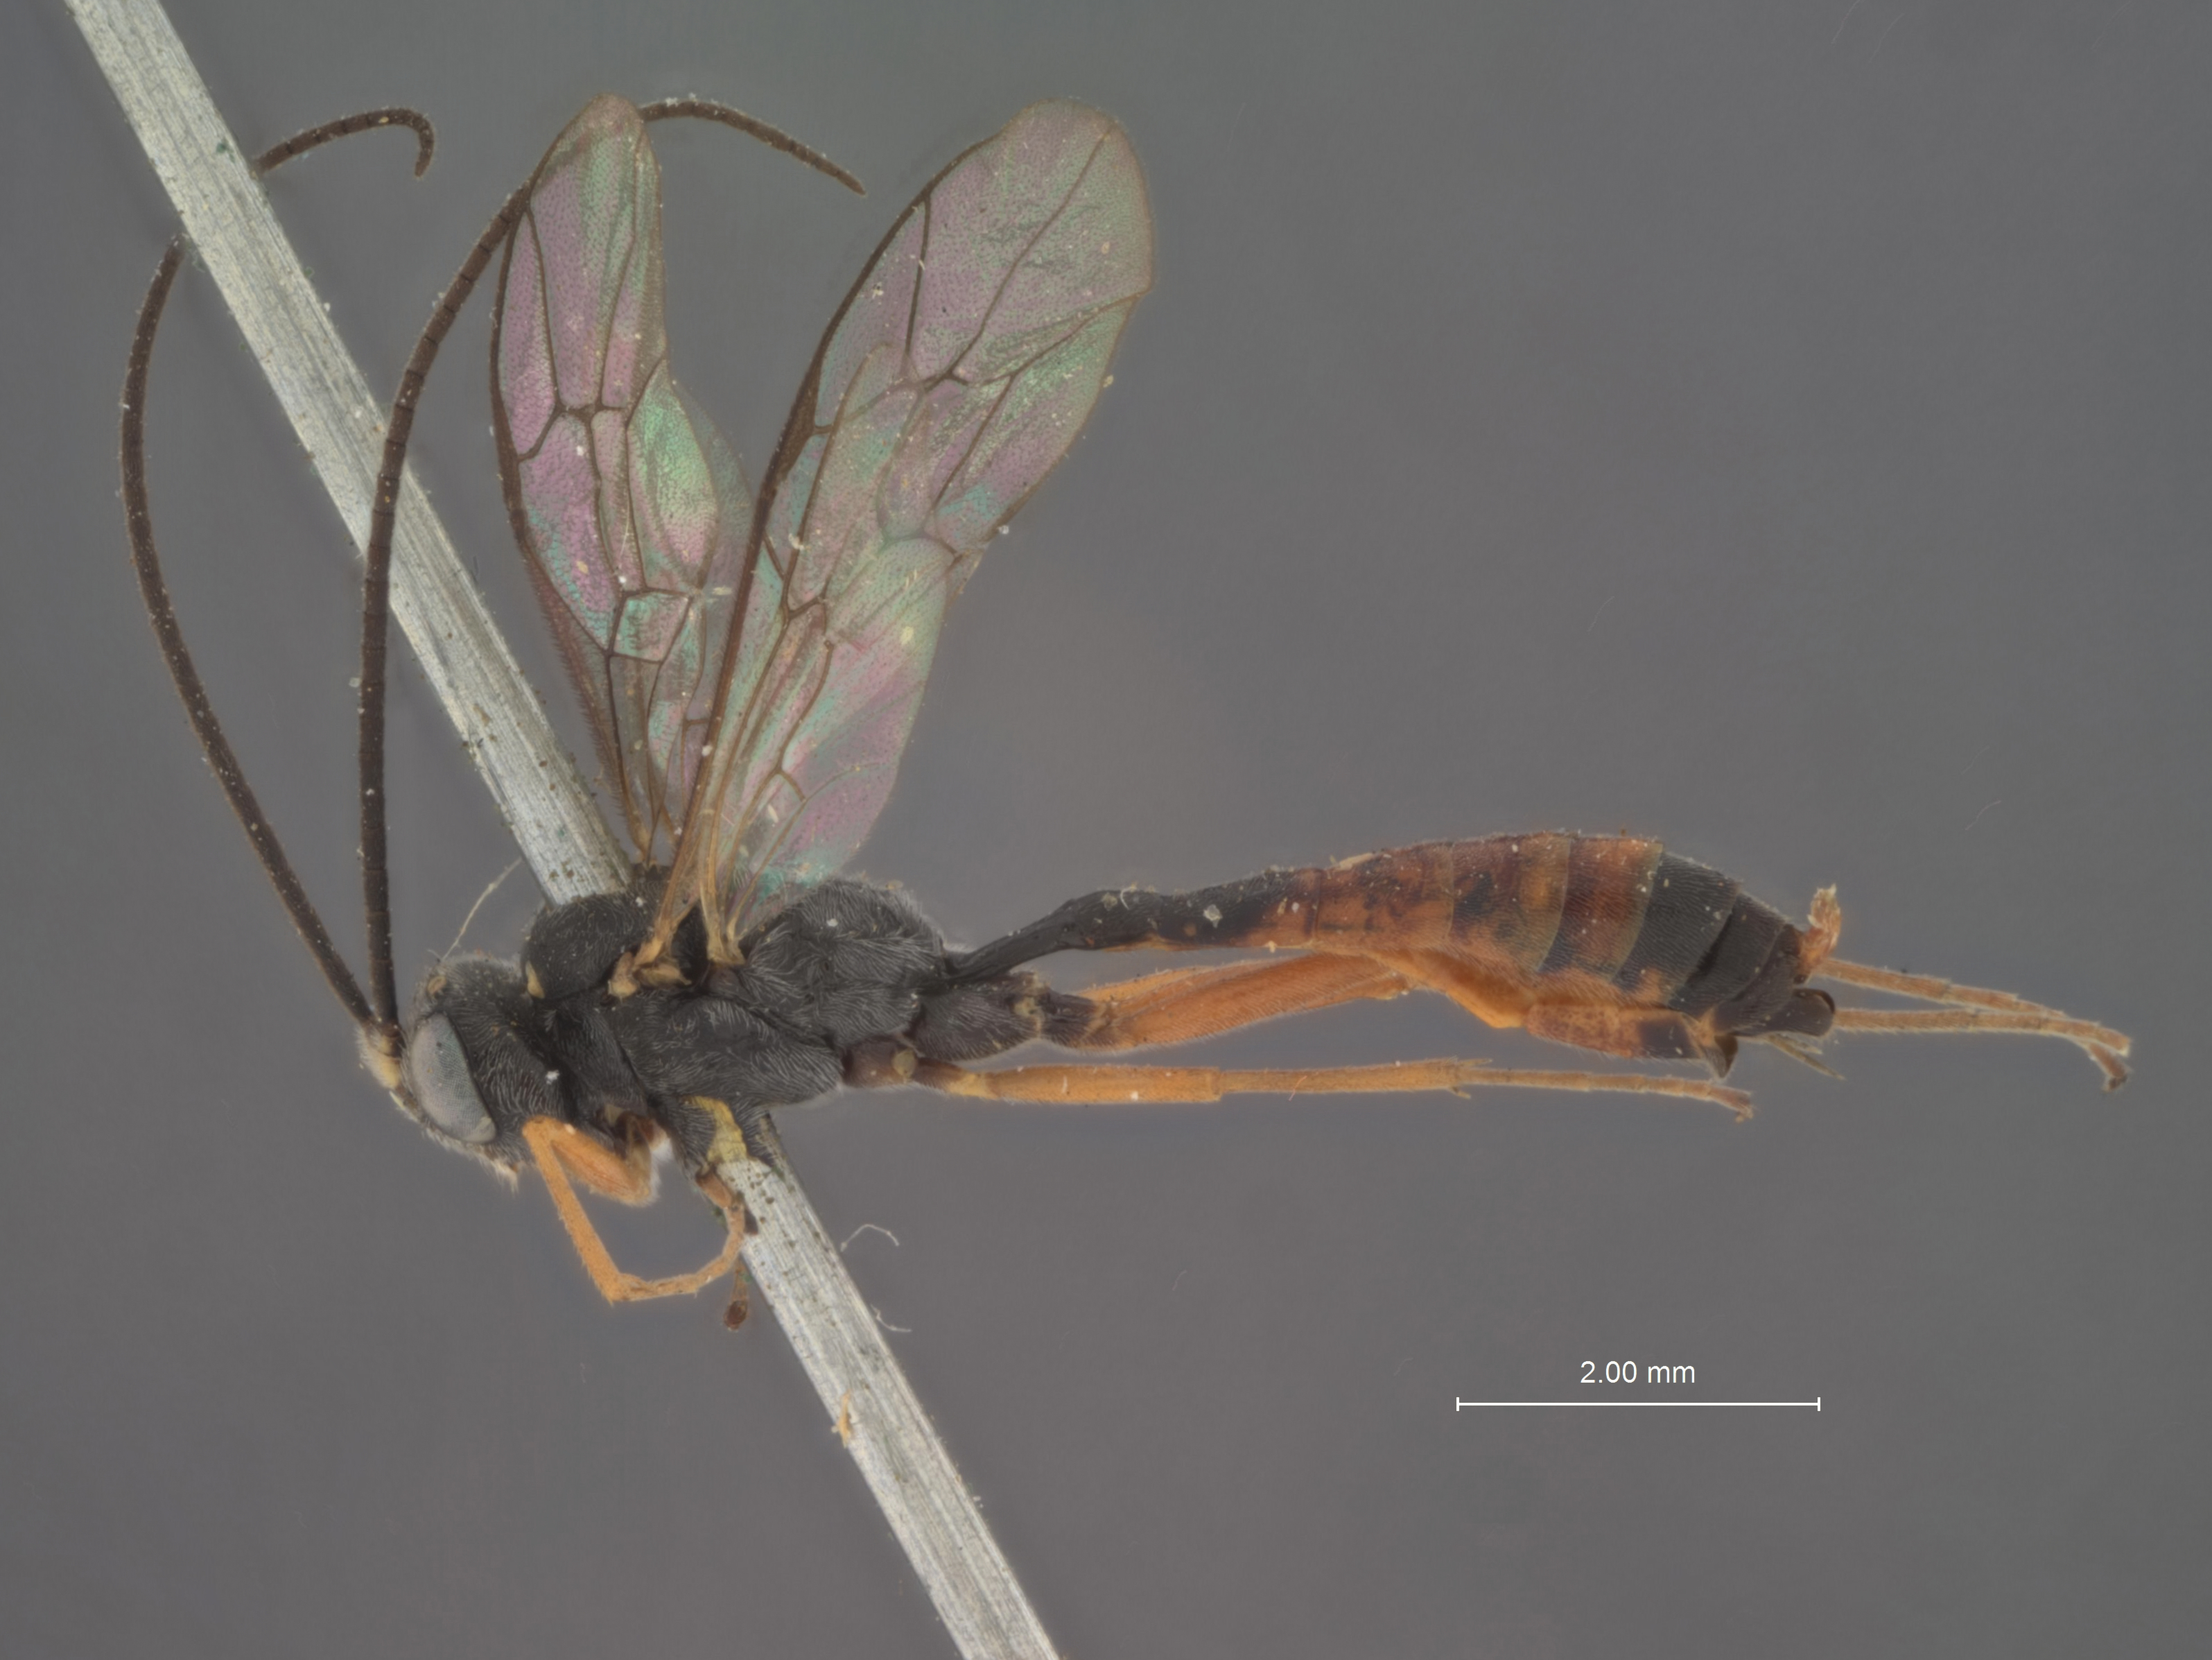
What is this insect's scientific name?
Olesicampa alaskensis
